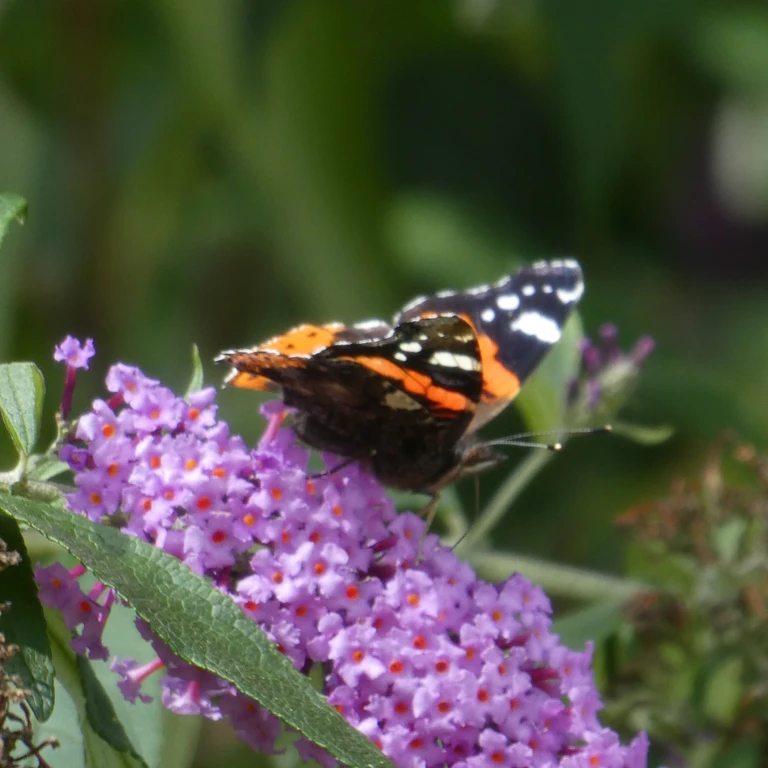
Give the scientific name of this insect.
Vanessa atalanta
